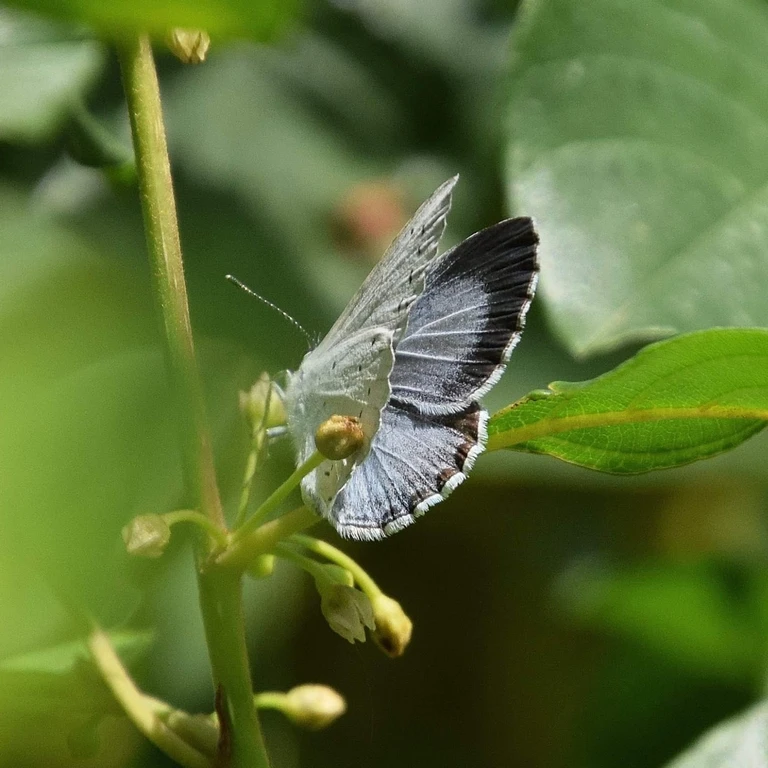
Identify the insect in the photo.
Celastrina argiolus
